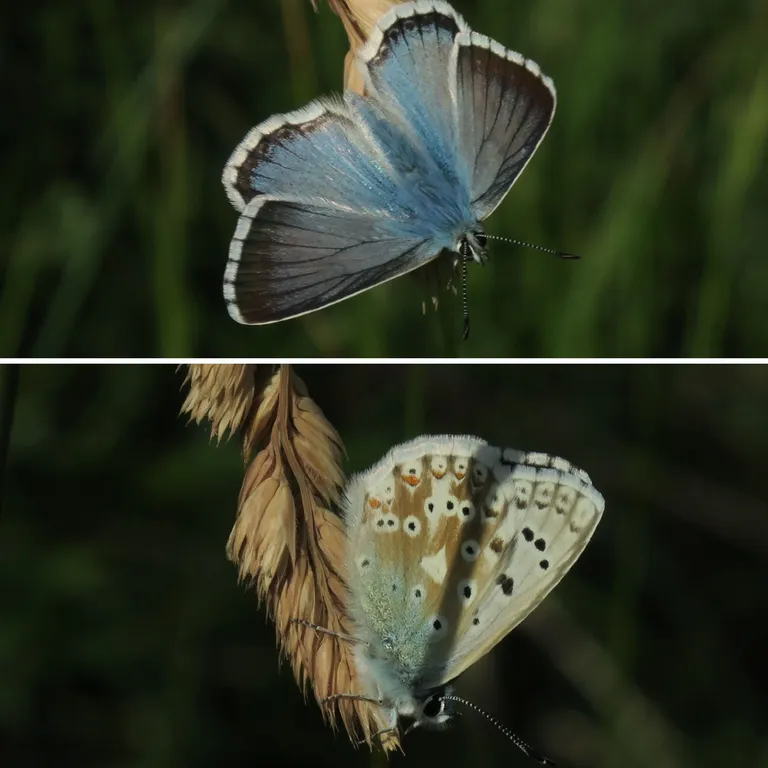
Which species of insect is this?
Lysandra coridon
